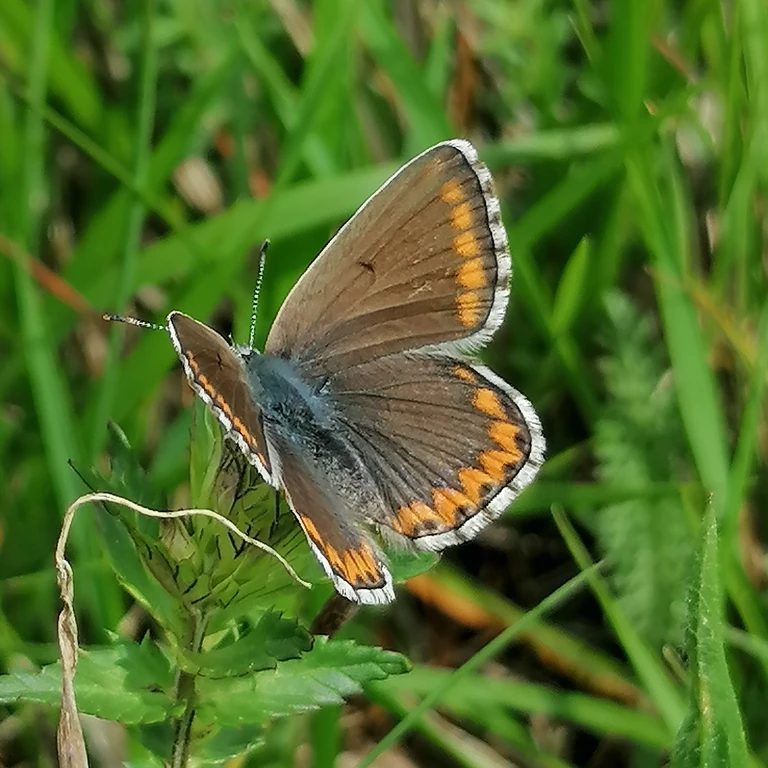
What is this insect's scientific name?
Lysandra bellargus
